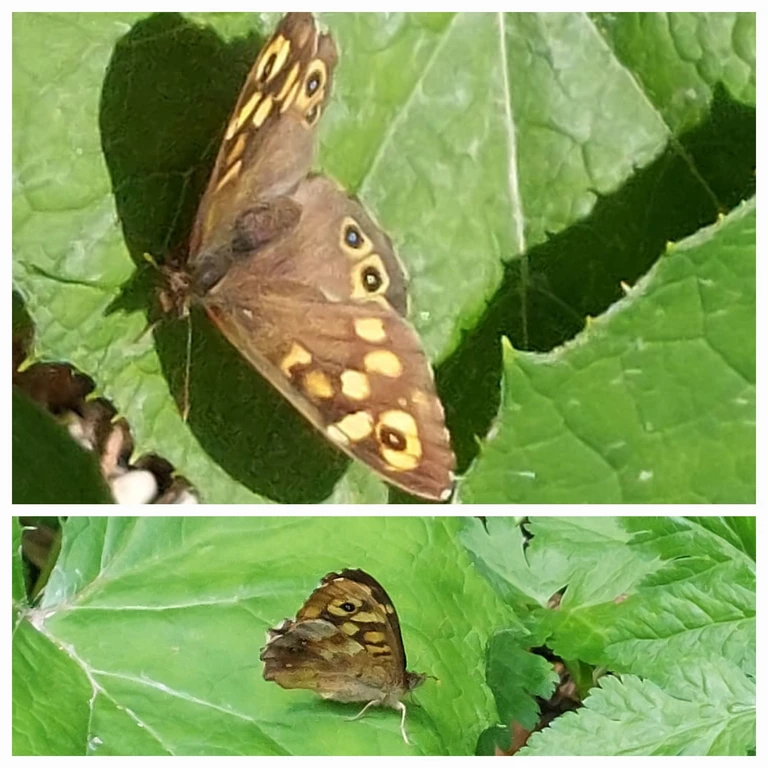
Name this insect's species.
Pararge aegeria
